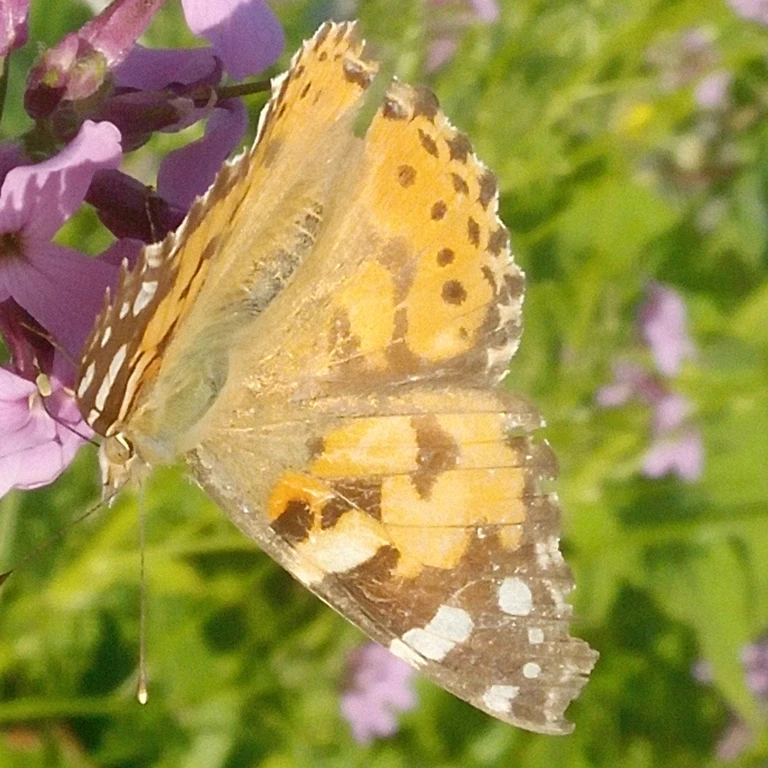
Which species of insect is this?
Vanessa cardui
